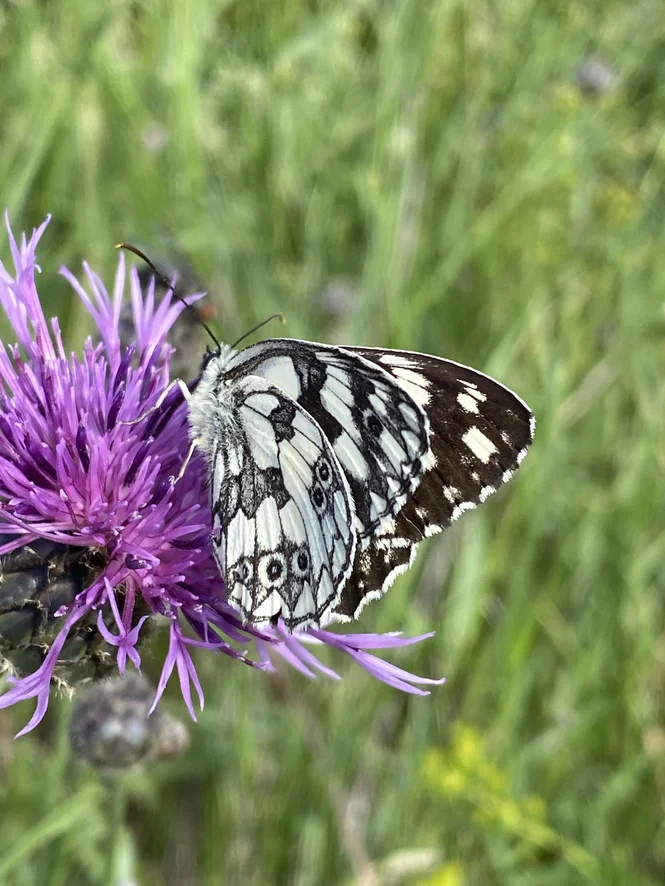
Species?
Melanargia galathea
